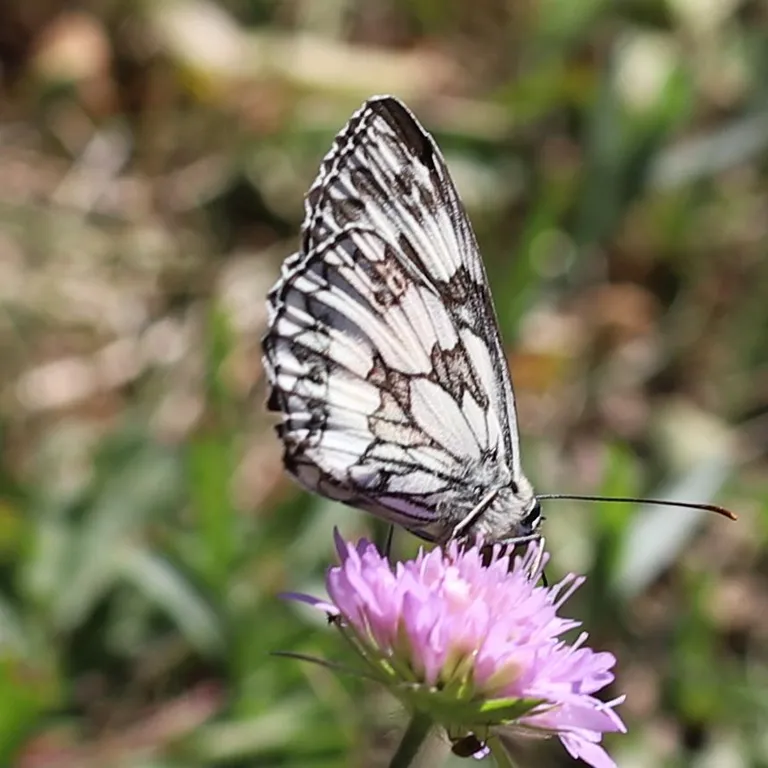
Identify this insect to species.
Melanargia galathea
